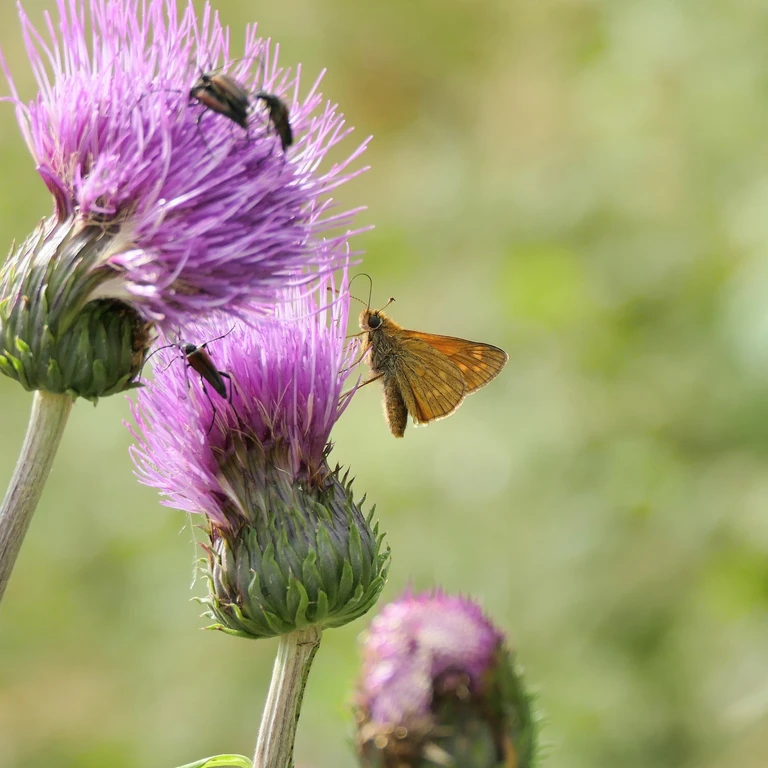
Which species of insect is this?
Ochlodes sylvanus (also Ochlodes venata)
